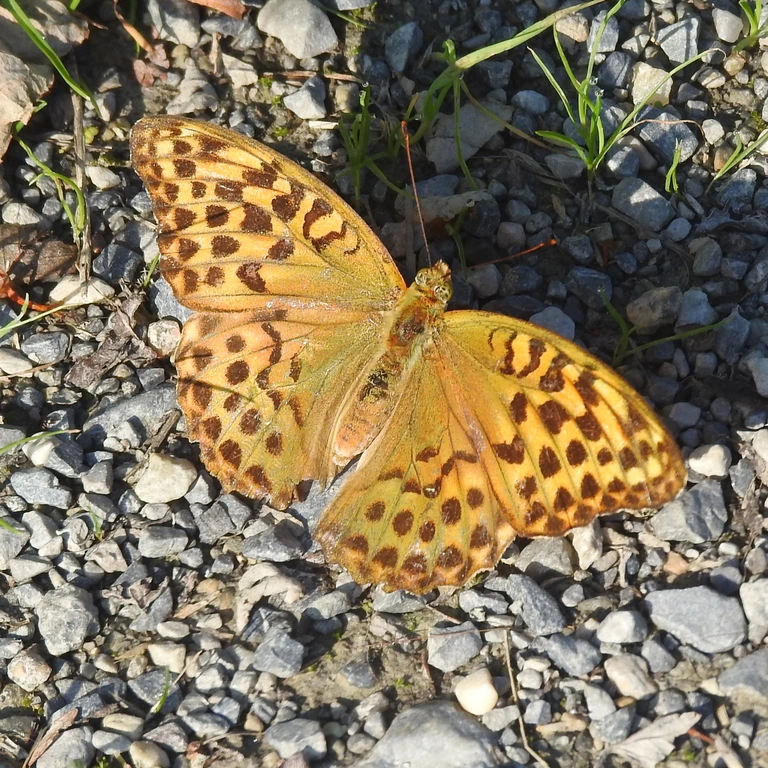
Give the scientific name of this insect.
Argynnis paphia
